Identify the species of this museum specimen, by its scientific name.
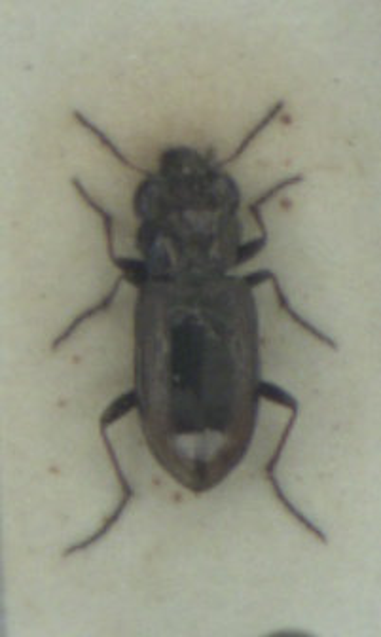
Notiophilus biguttatus
